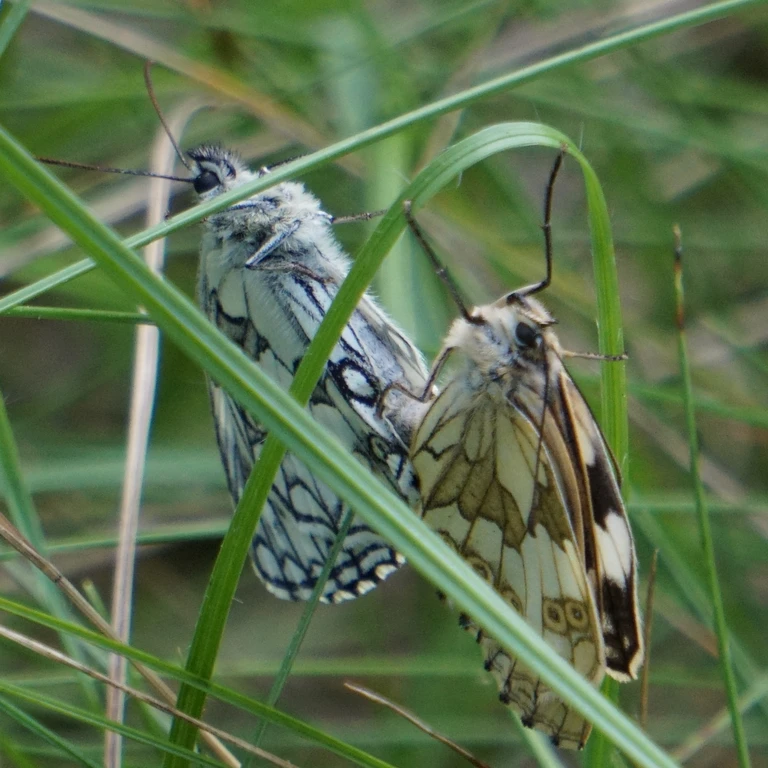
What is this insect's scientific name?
Melanargia galathea
